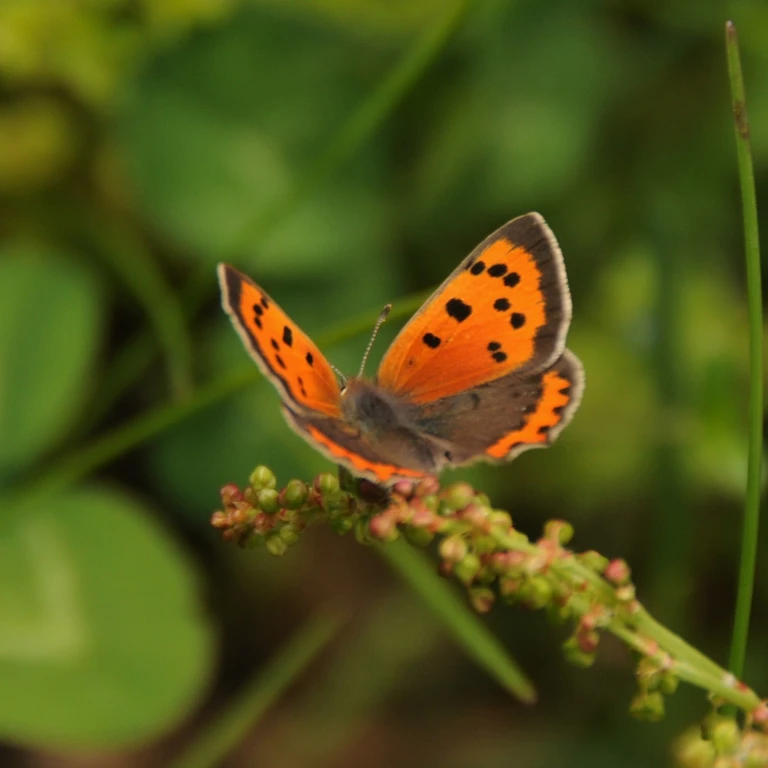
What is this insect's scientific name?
Lycaena phlaeas
